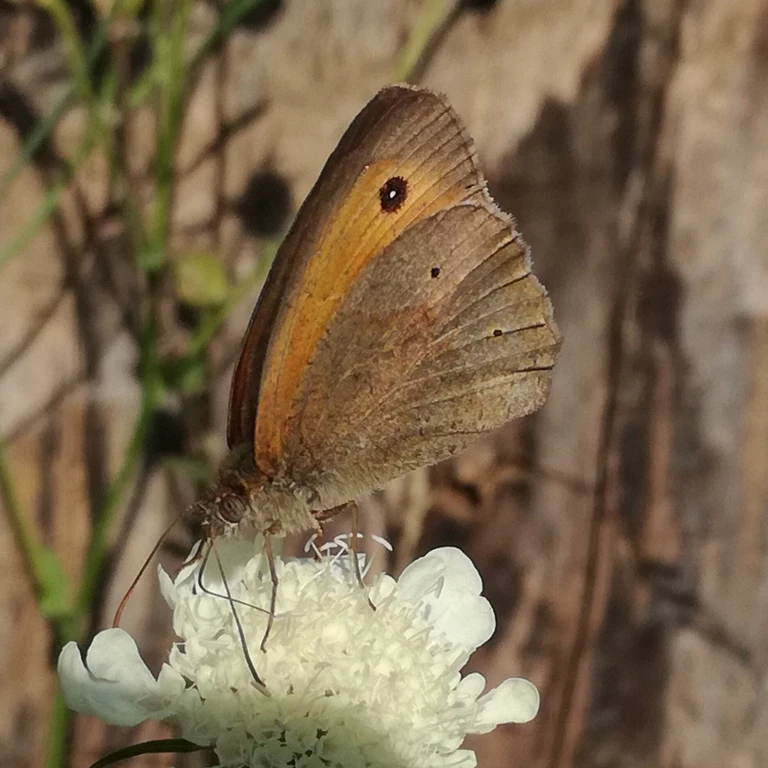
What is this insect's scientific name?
Maniola jurtina
